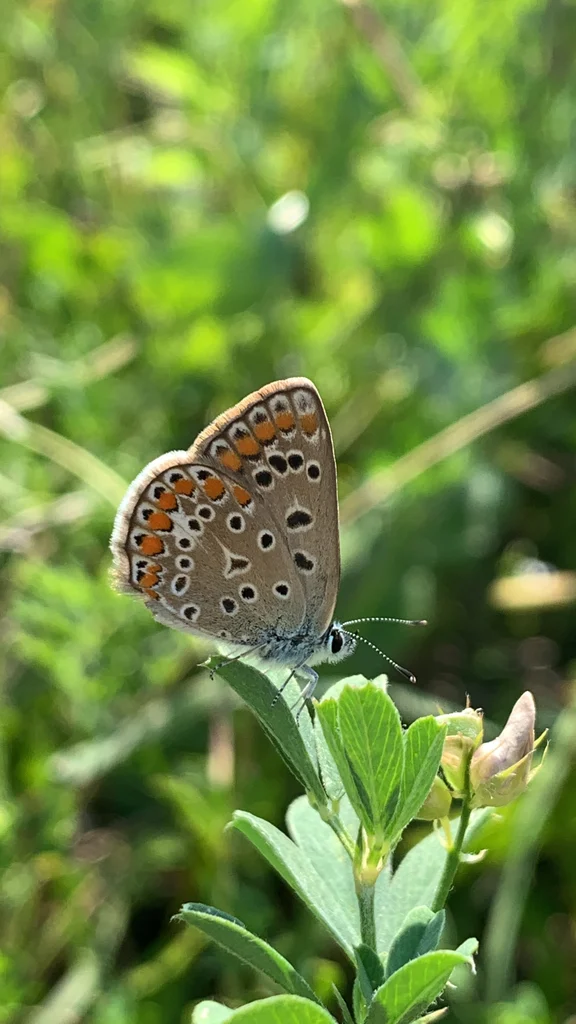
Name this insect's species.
Polyommatus icarus
